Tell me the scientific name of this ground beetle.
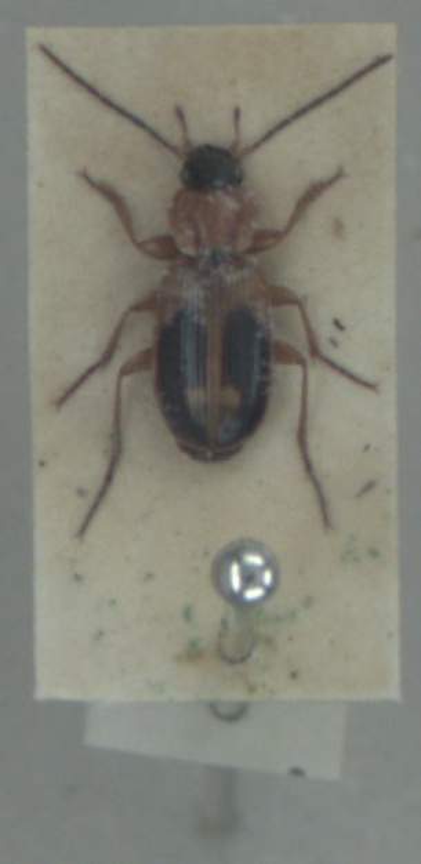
Badister bullatus
